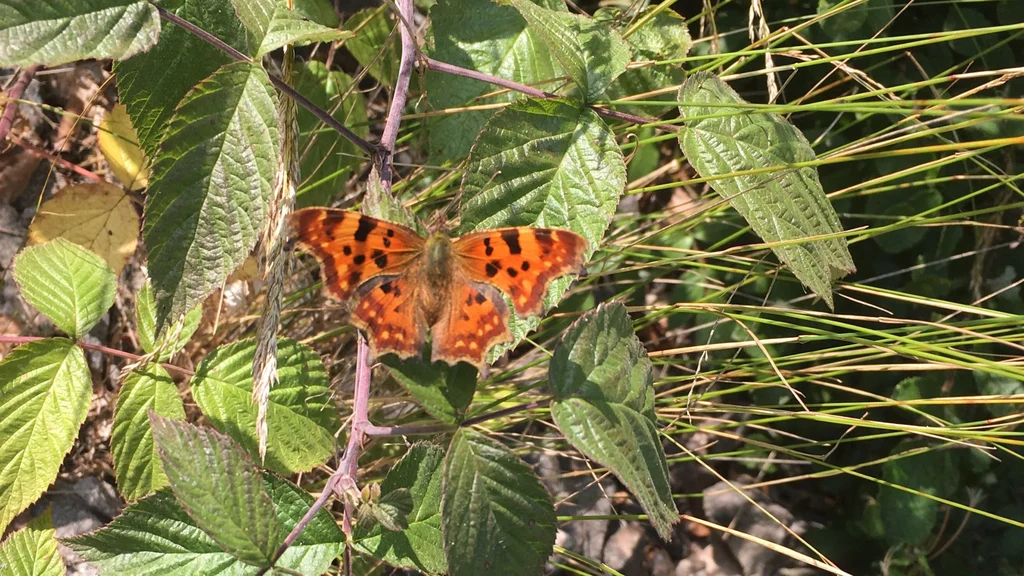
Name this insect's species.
Polygonia c-album
